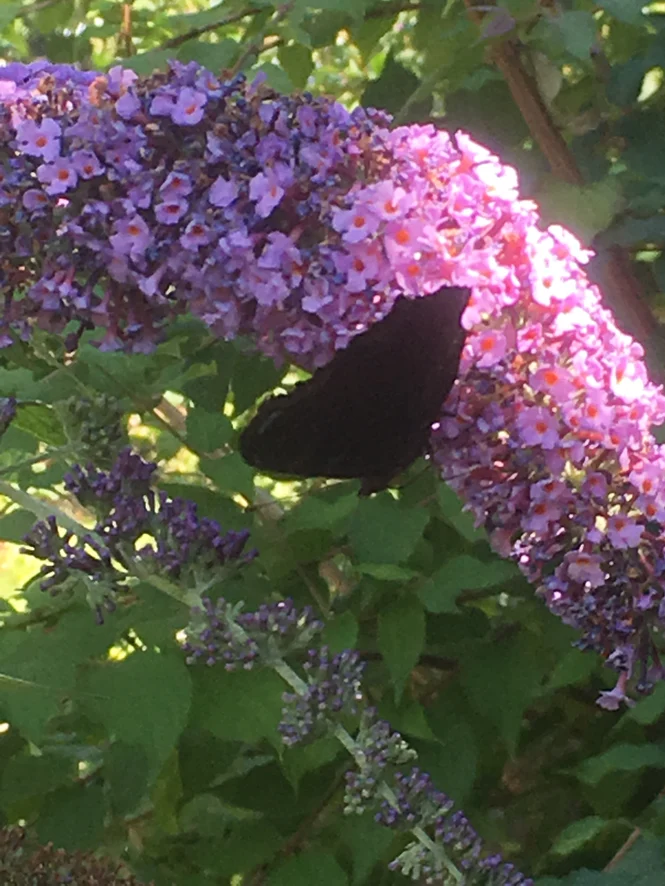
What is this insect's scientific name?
Aglais io
